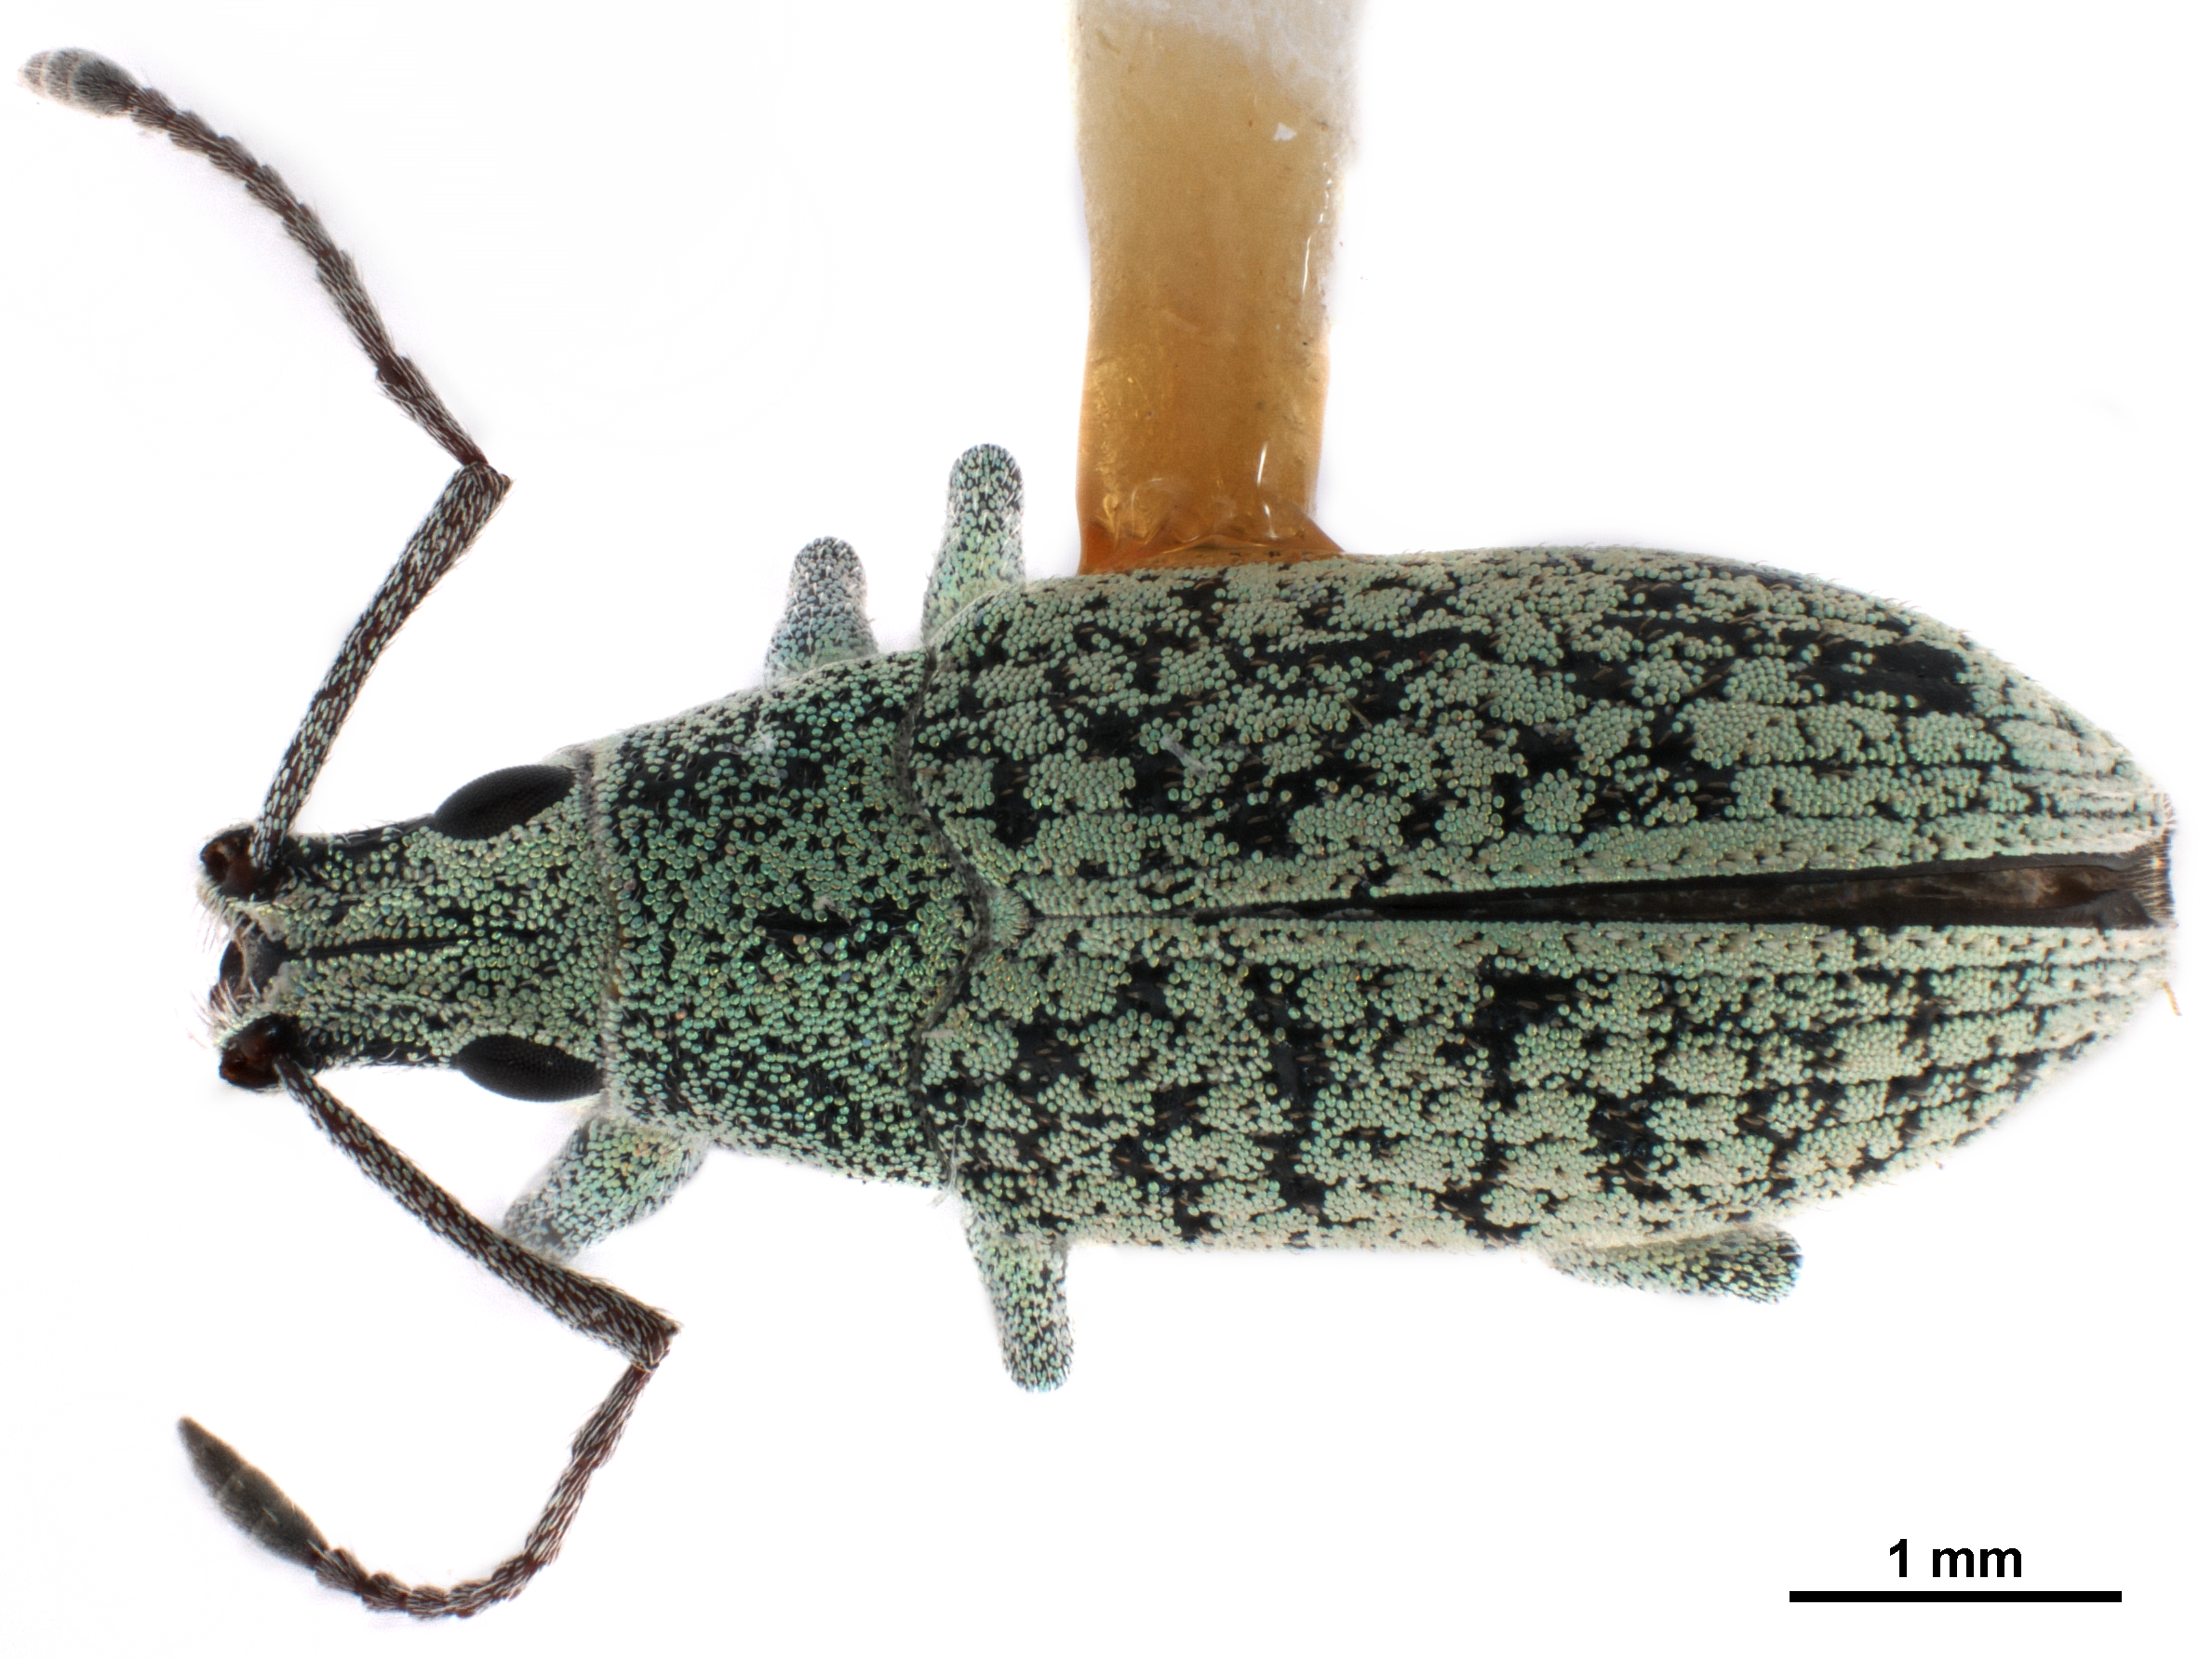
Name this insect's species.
Platymycterus marmoratus
